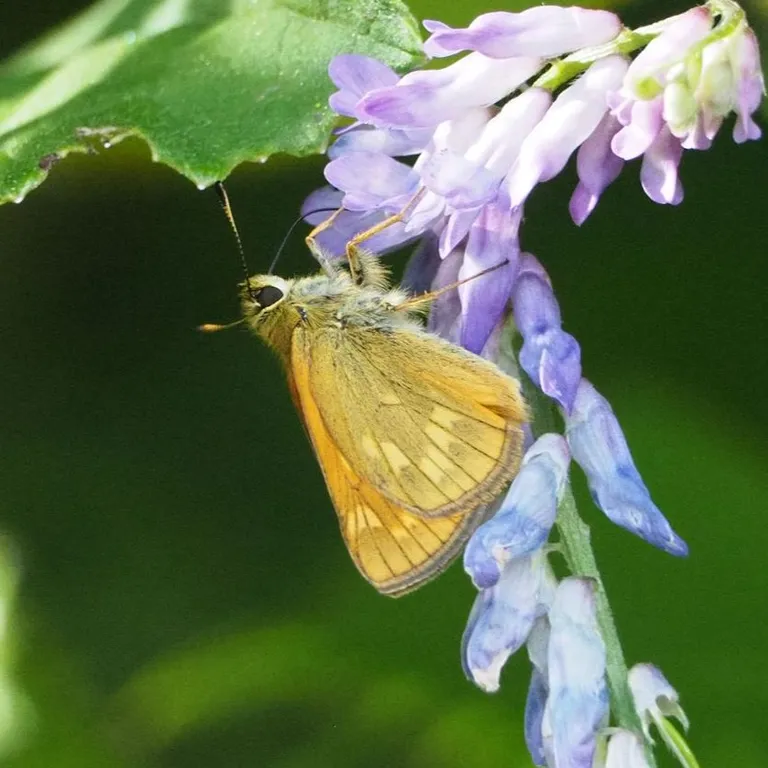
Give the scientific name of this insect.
Ochlodes sylvanus (also Ochlodes venata)
